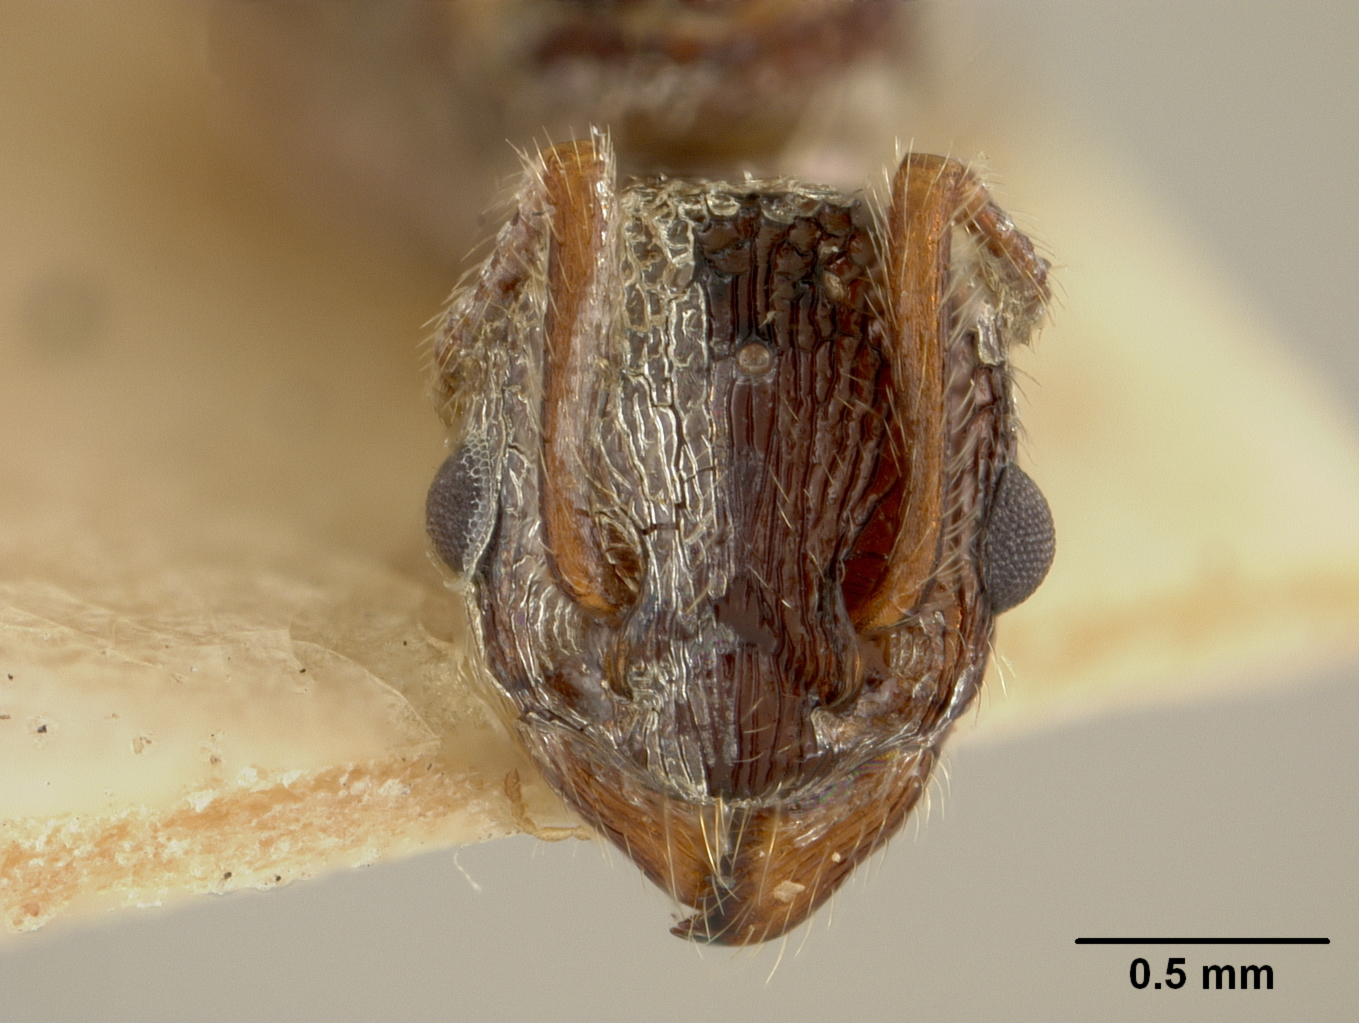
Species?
Myrmica mexicana
